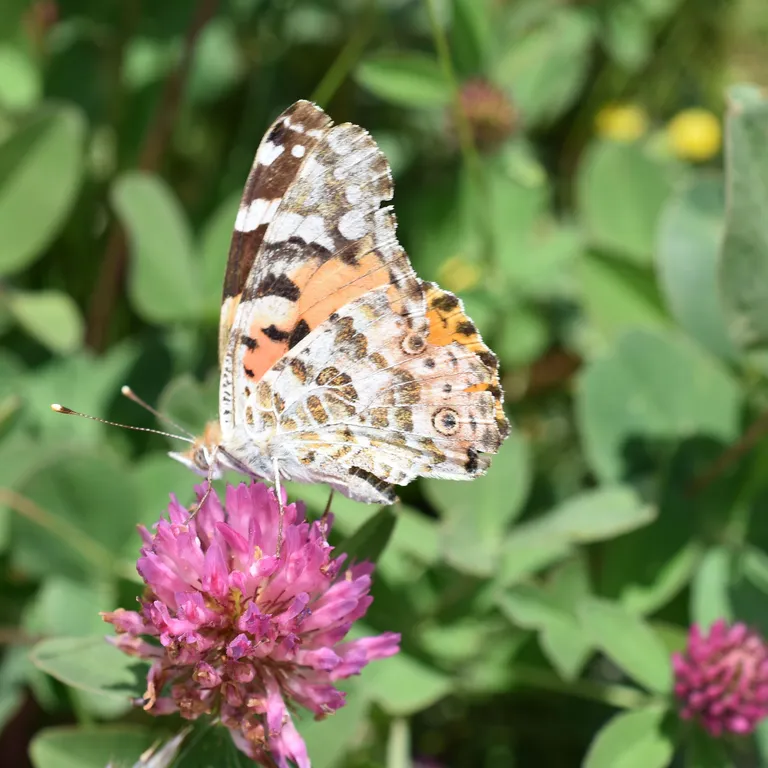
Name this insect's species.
Vanessa cardui
